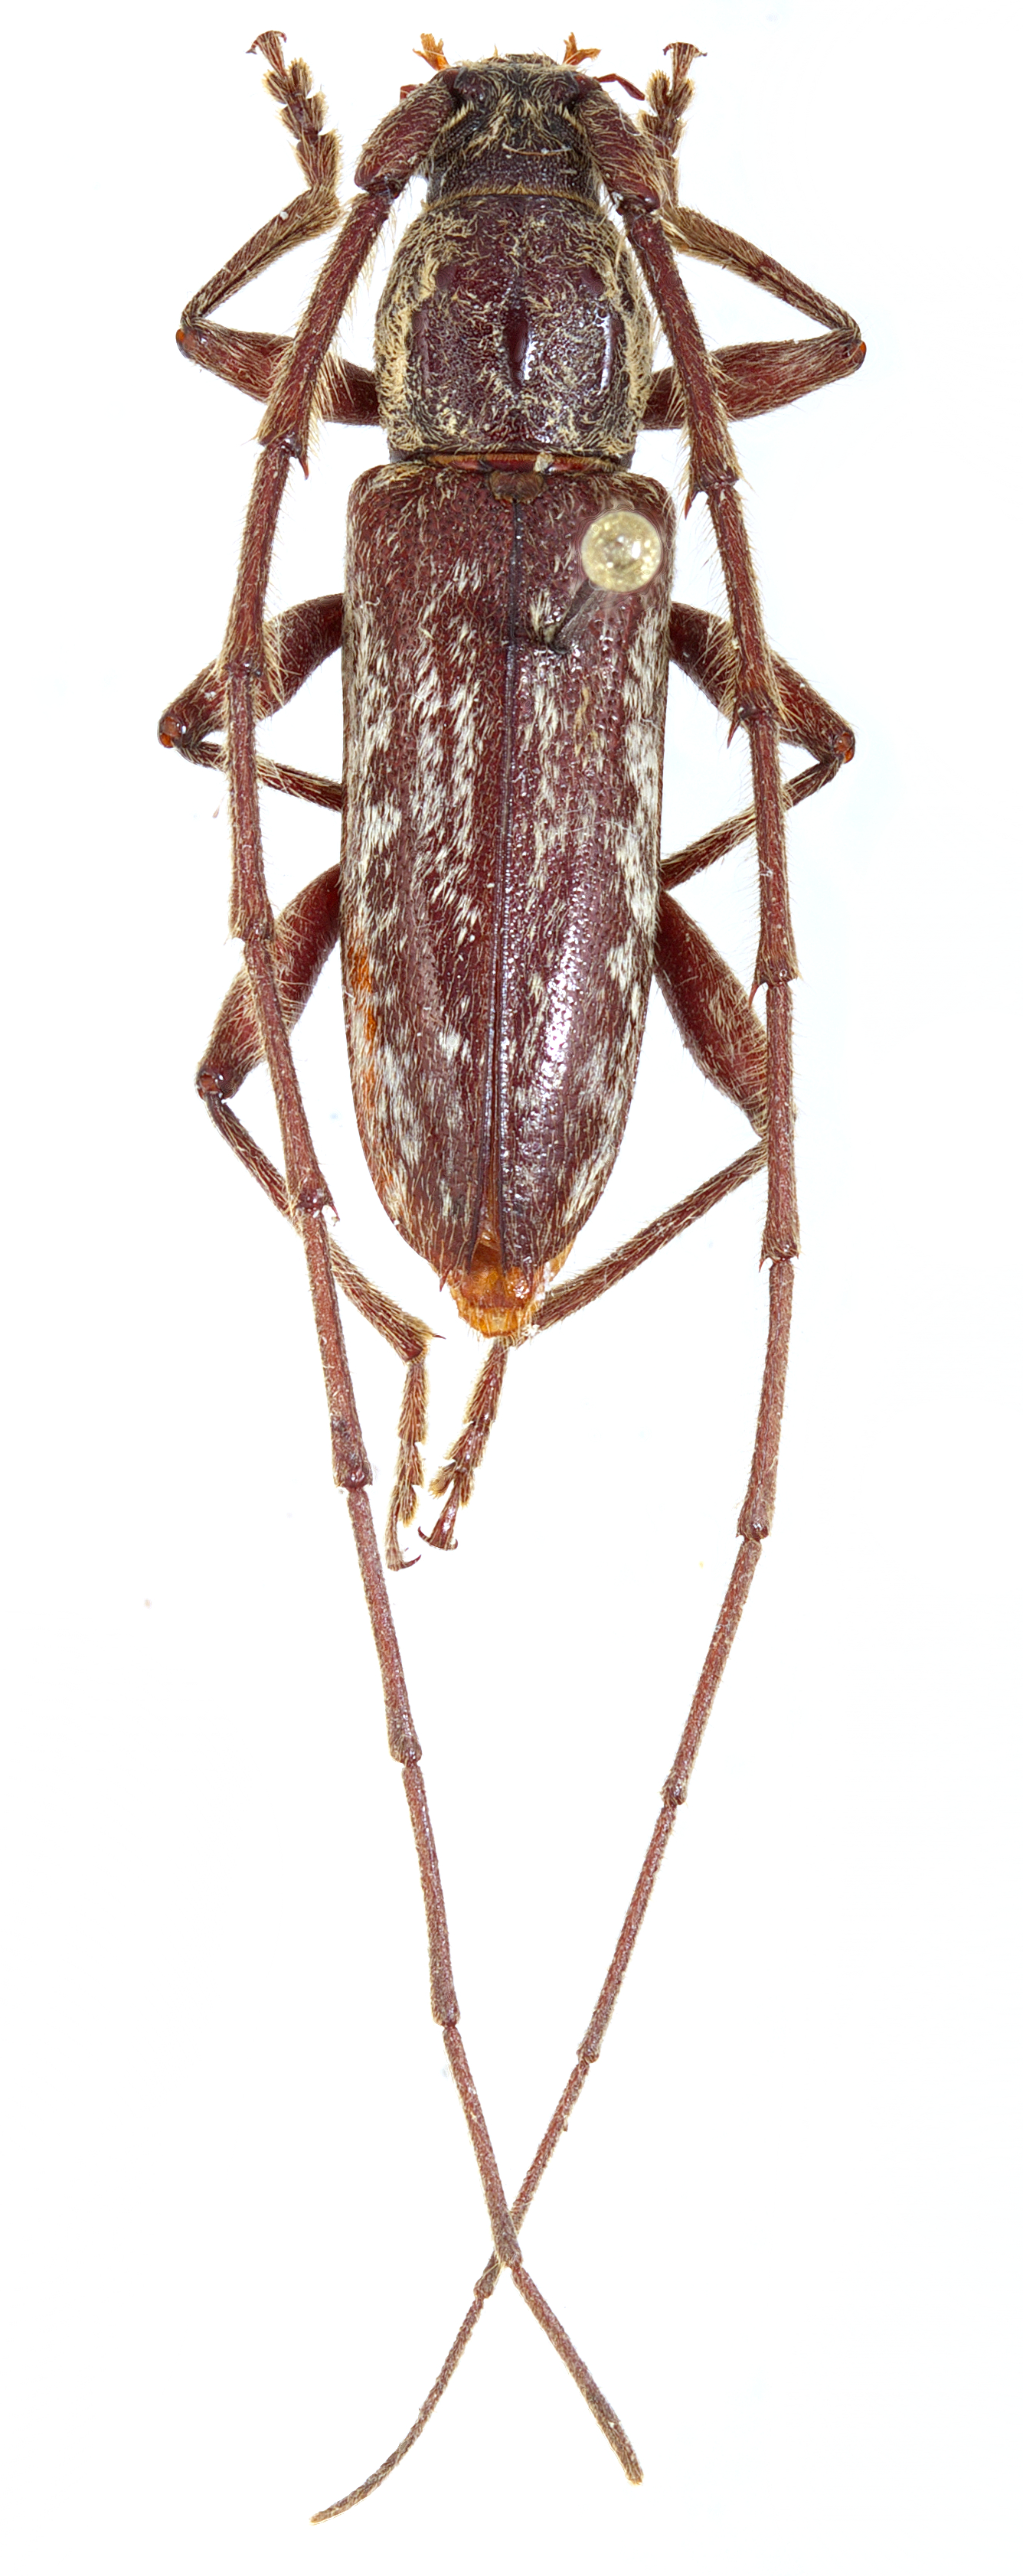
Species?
Trichophoroides pilicornis
